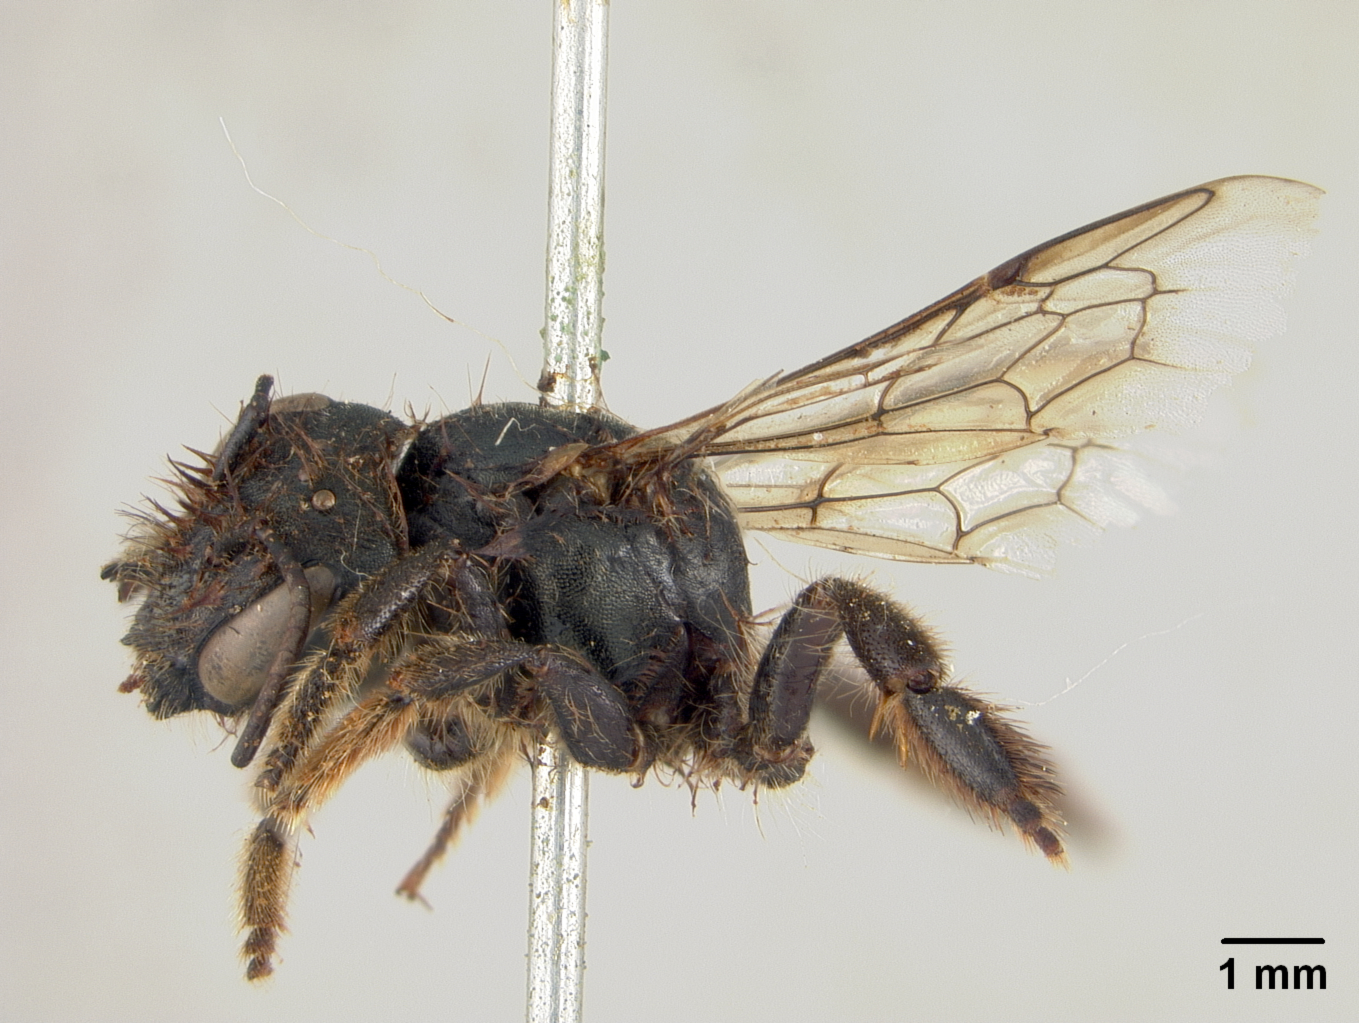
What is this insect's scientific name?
Osmia mitsukurii
